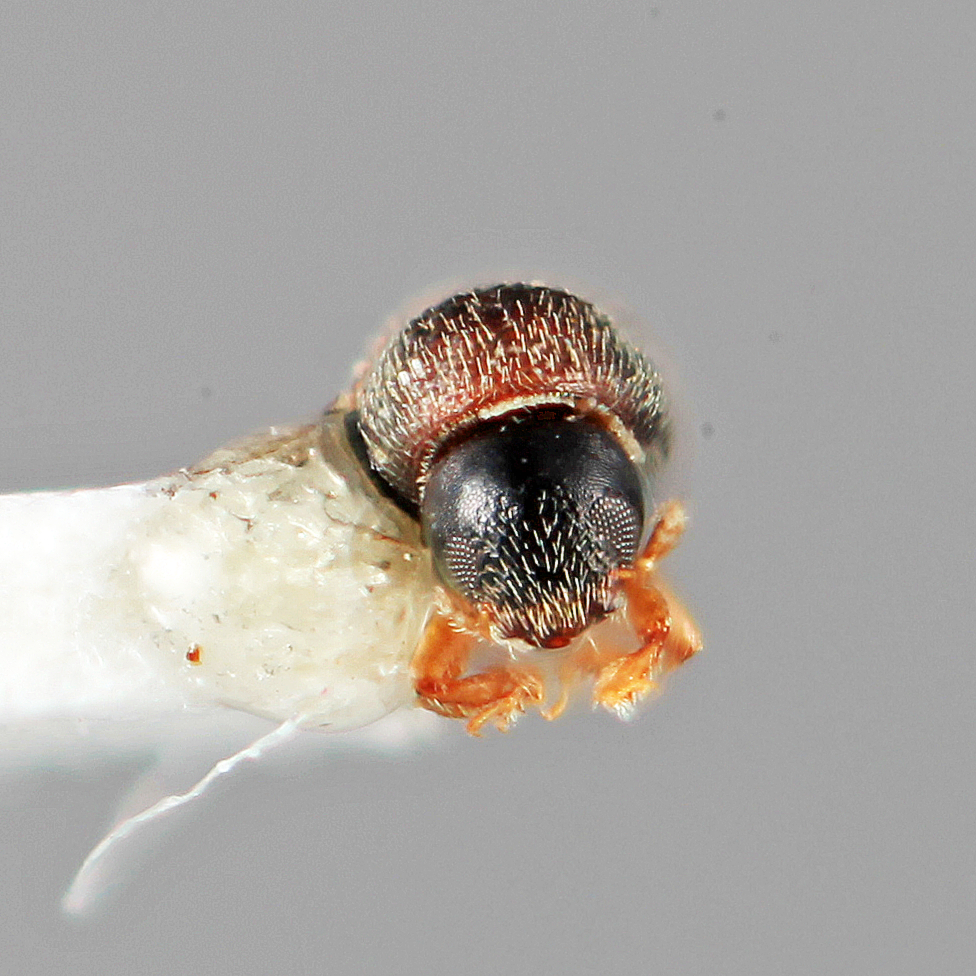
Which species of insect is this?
Cryphalogenes exiguus
